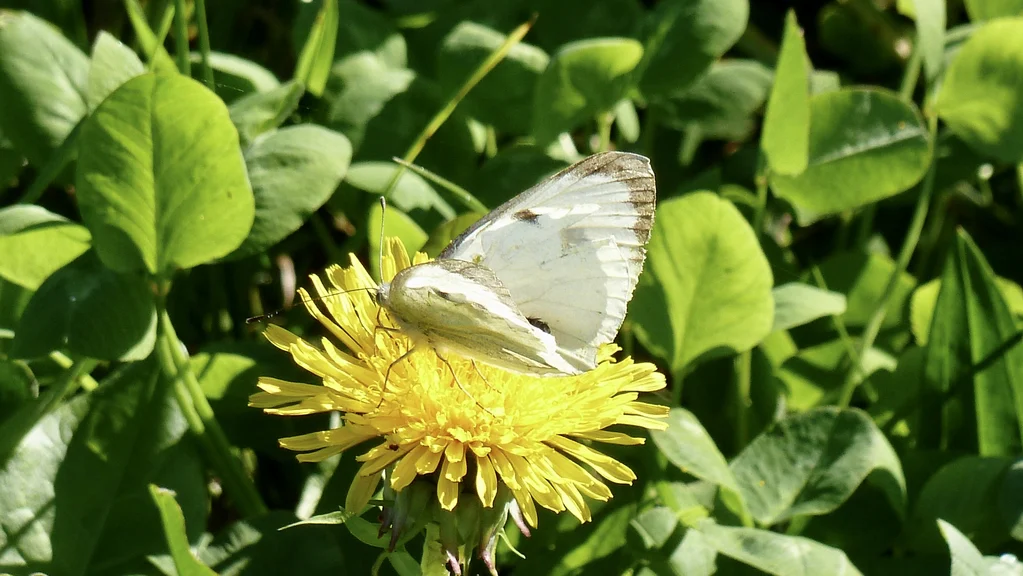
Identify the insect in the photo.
Pieris brassicae
